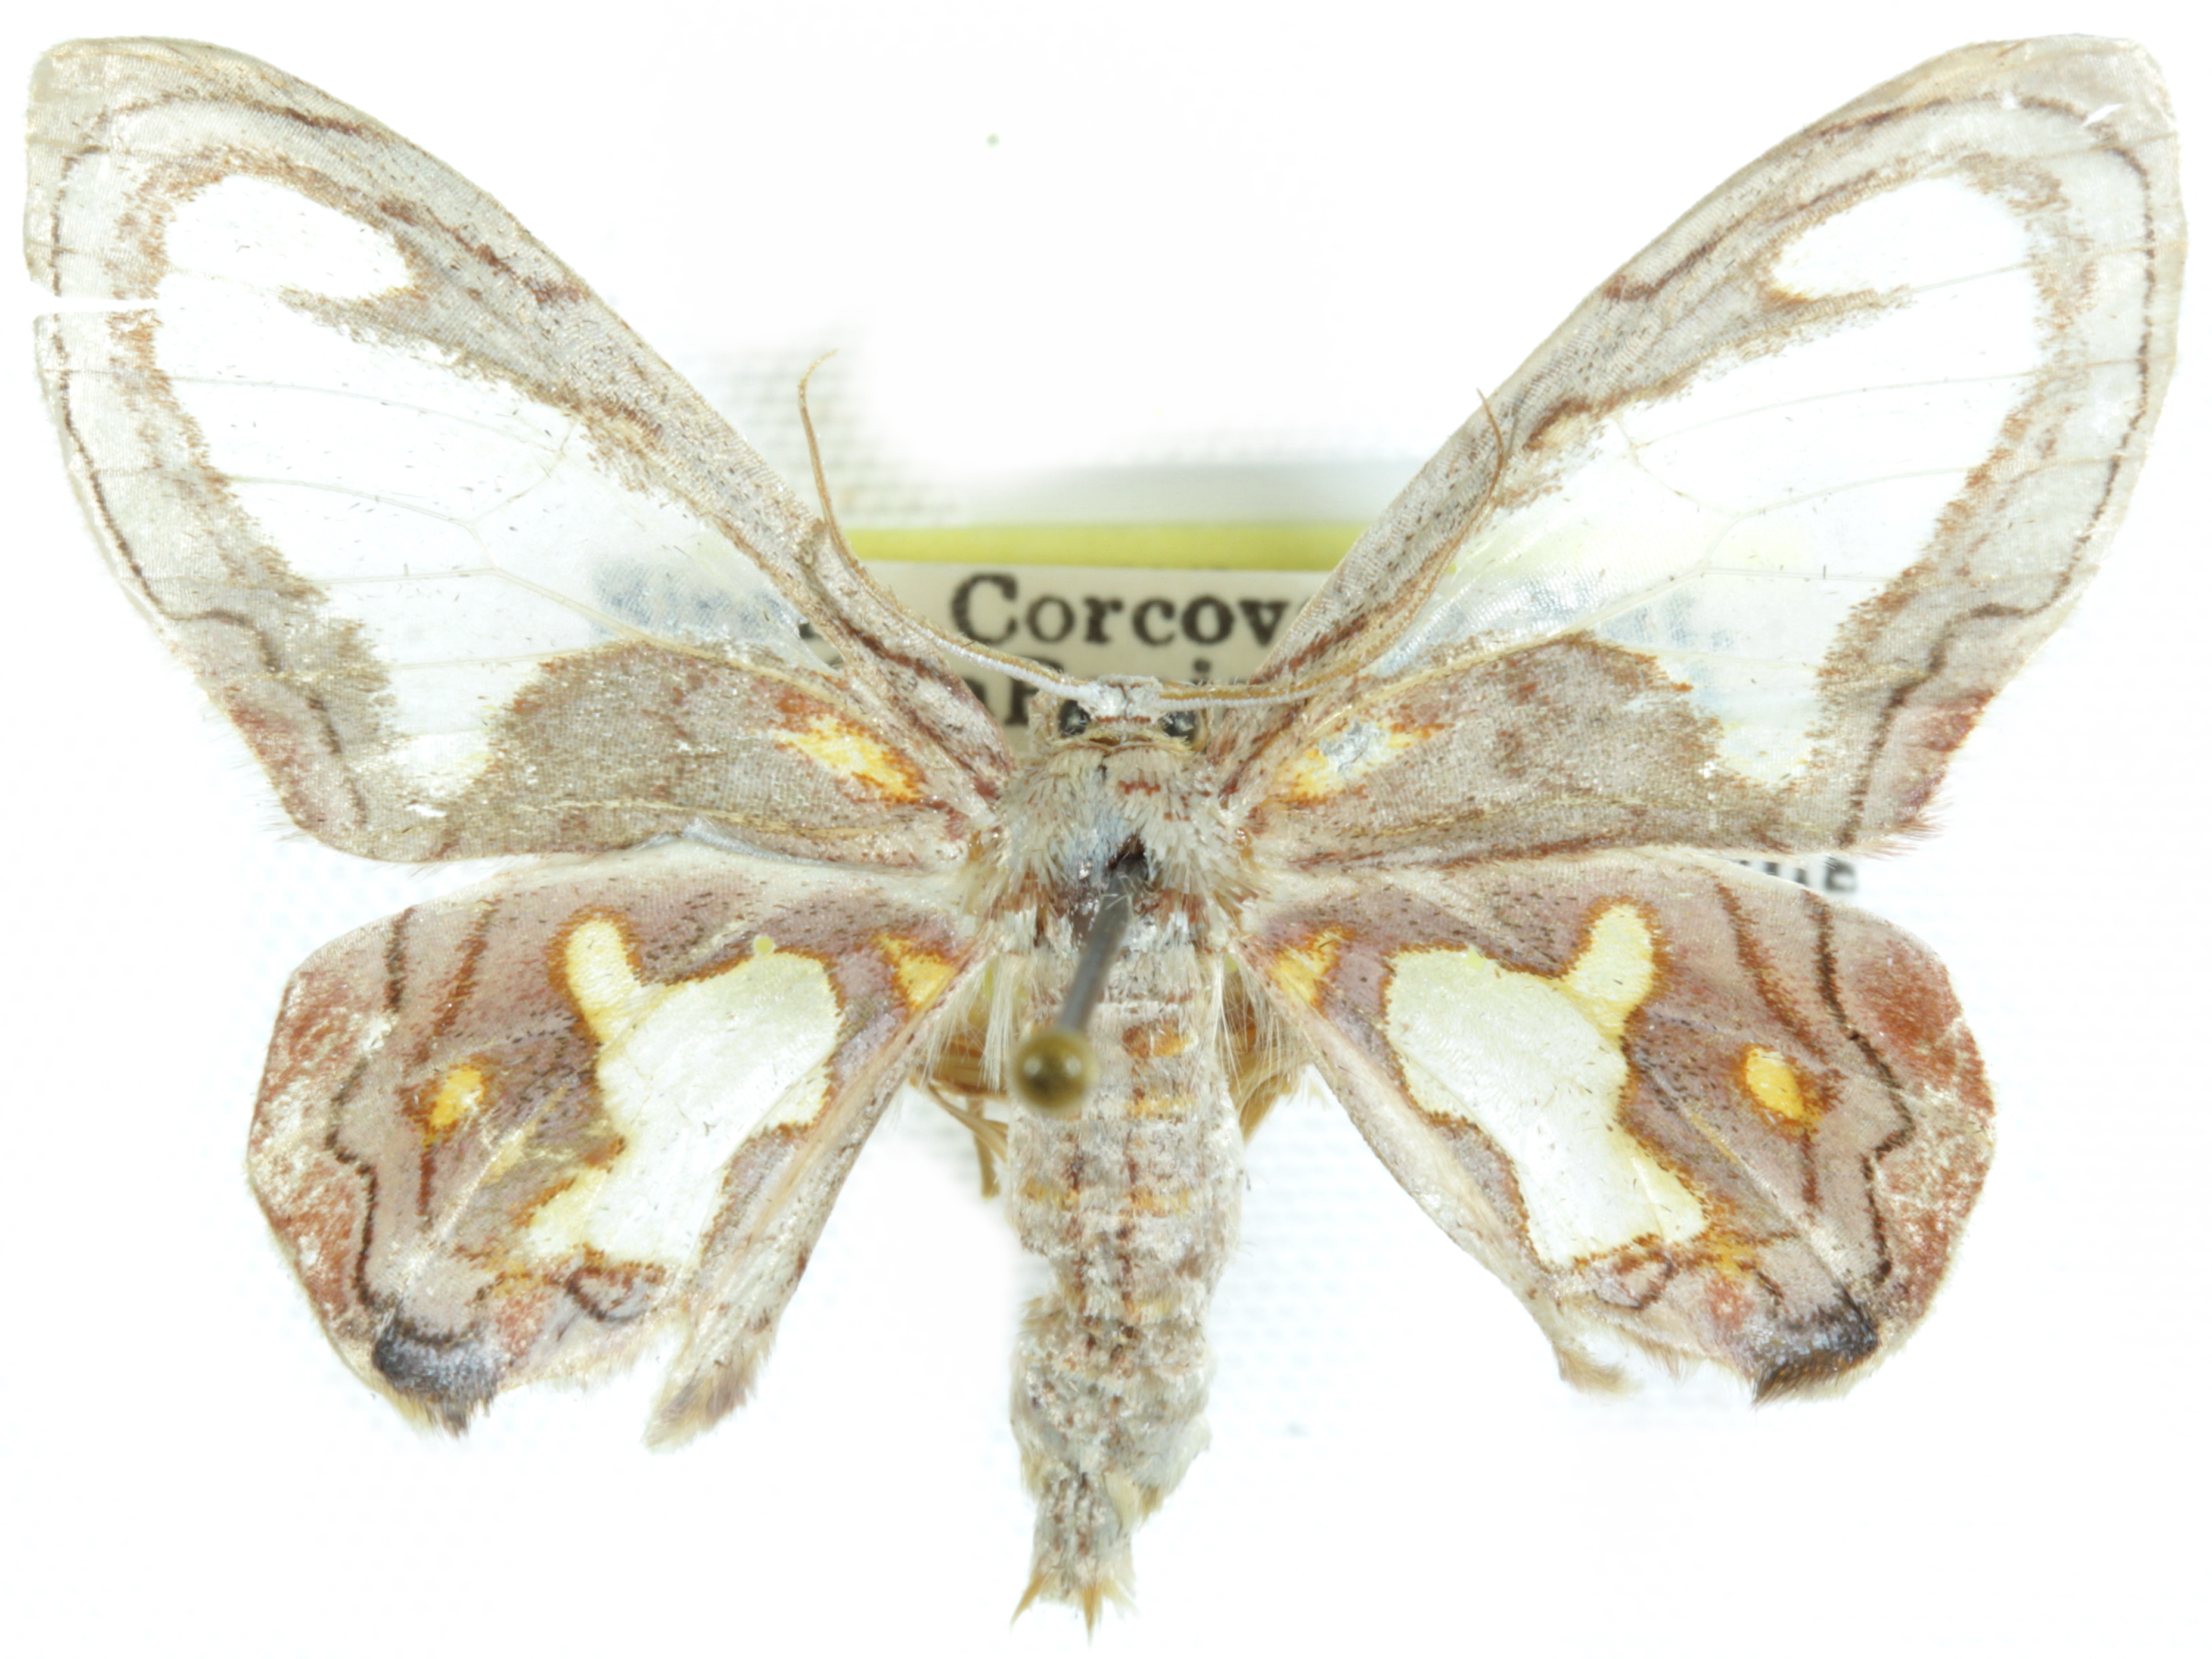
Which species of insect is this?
Proutoscia mirifica
